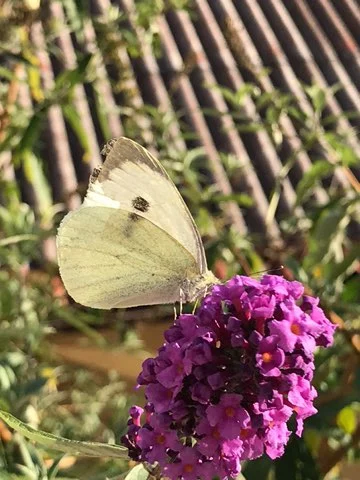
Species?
Pieris brassicae
